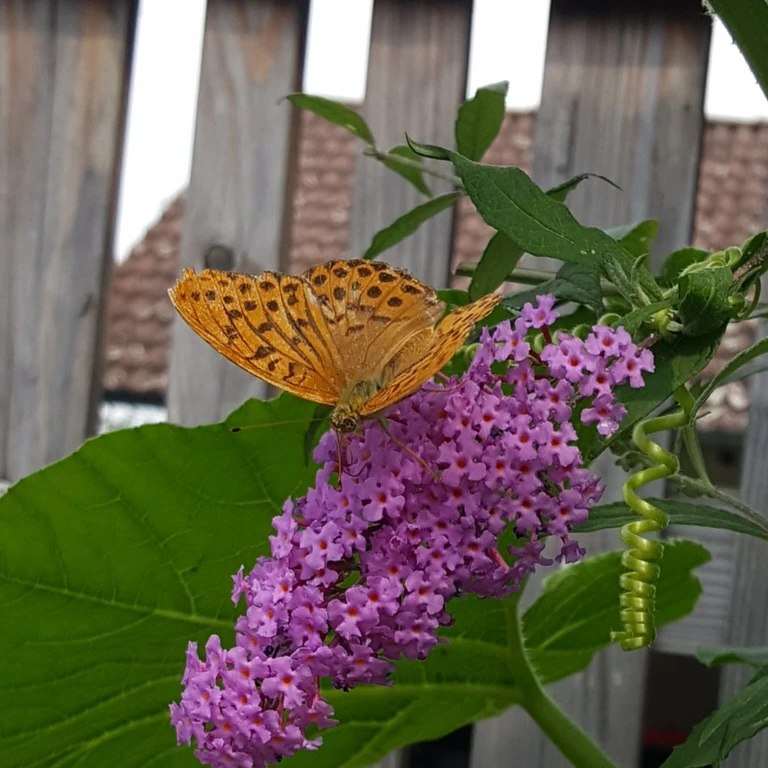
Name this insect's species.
Argynnis paphia
